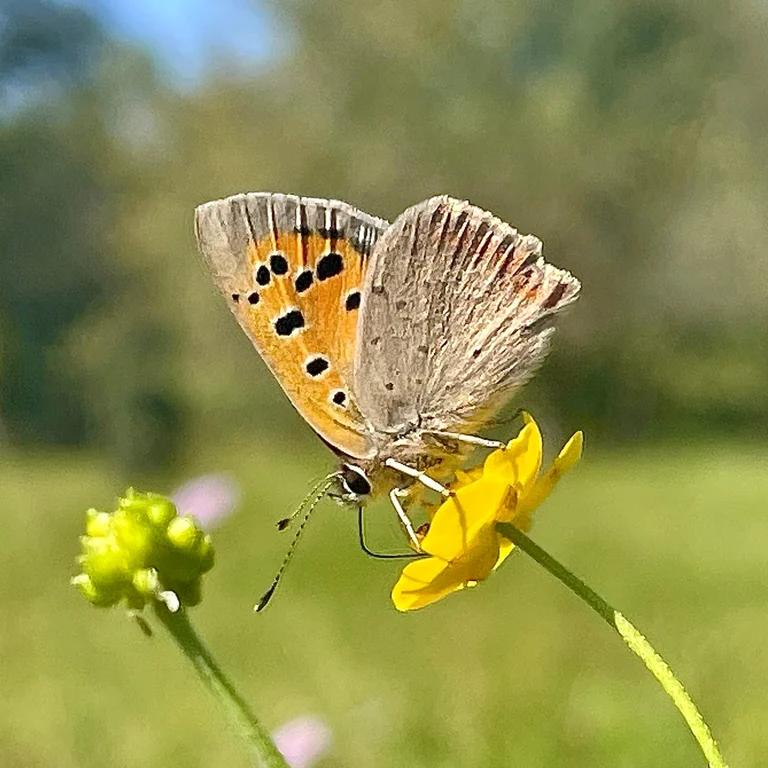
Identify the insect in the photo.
Lycaena phlaeas
